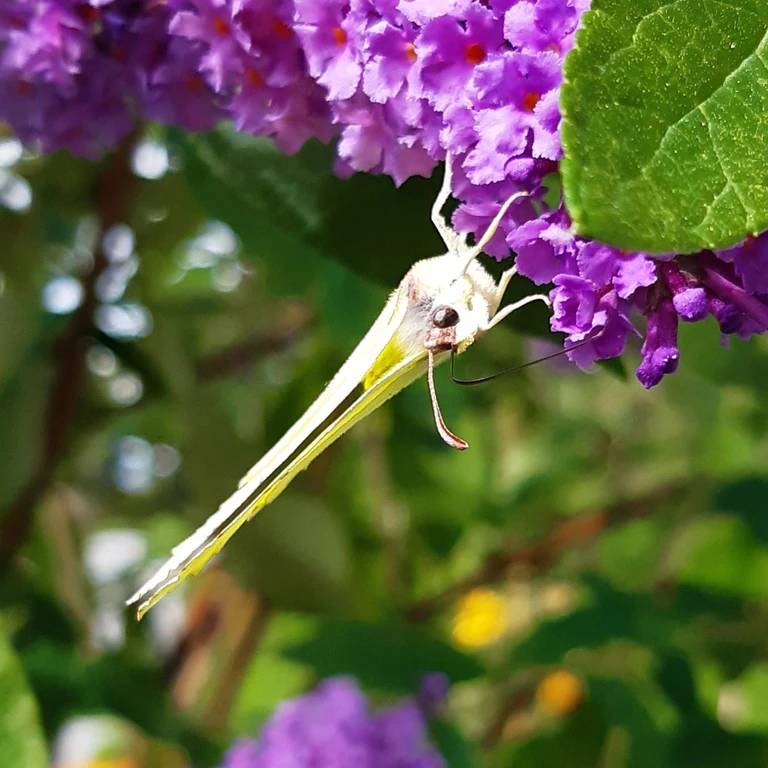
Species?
Gonepteryx rhamni
